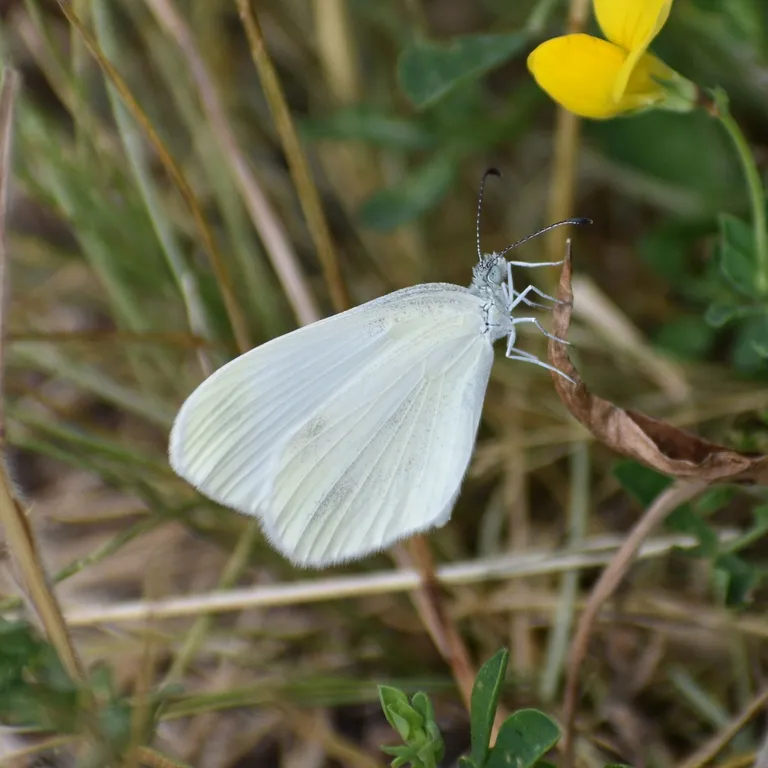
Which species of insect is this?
Leptidea sinapis/juvernica
